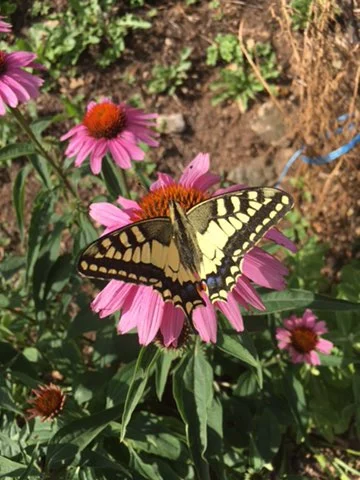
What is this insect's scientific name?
Papilio machaon
